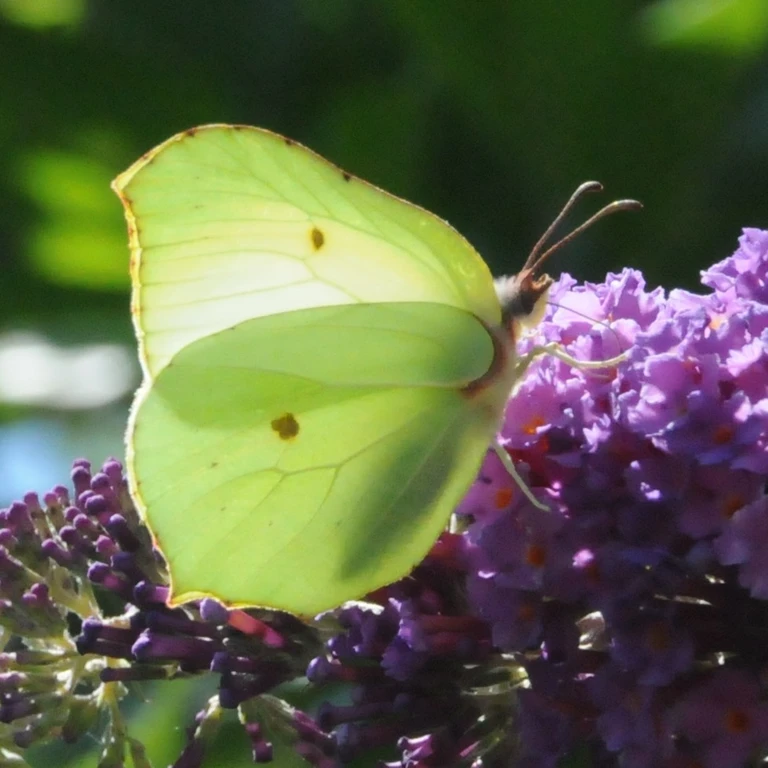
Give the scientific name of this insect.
Gonepteryx rhamni
